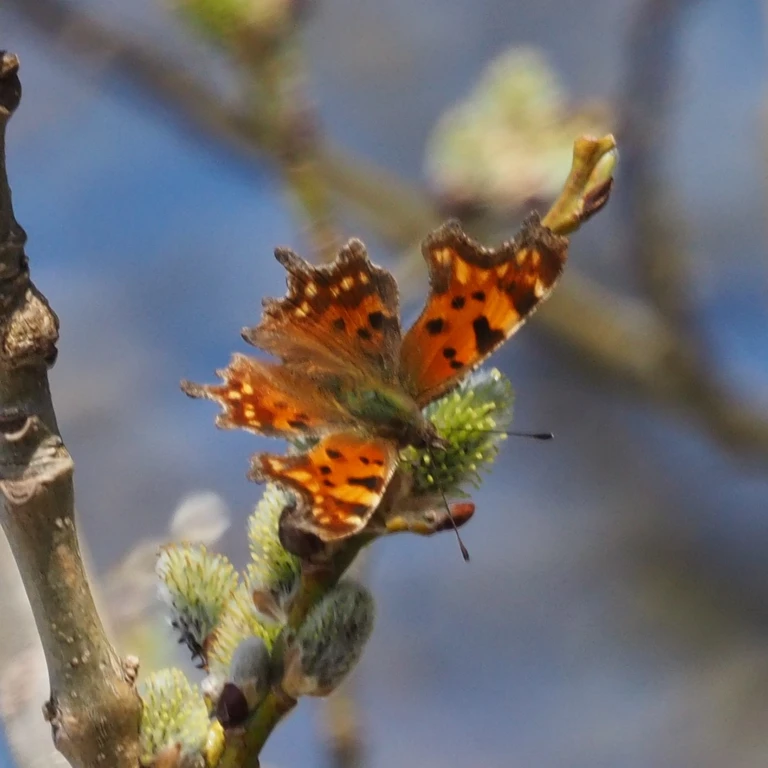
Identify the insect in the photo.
Polygonia c-album
